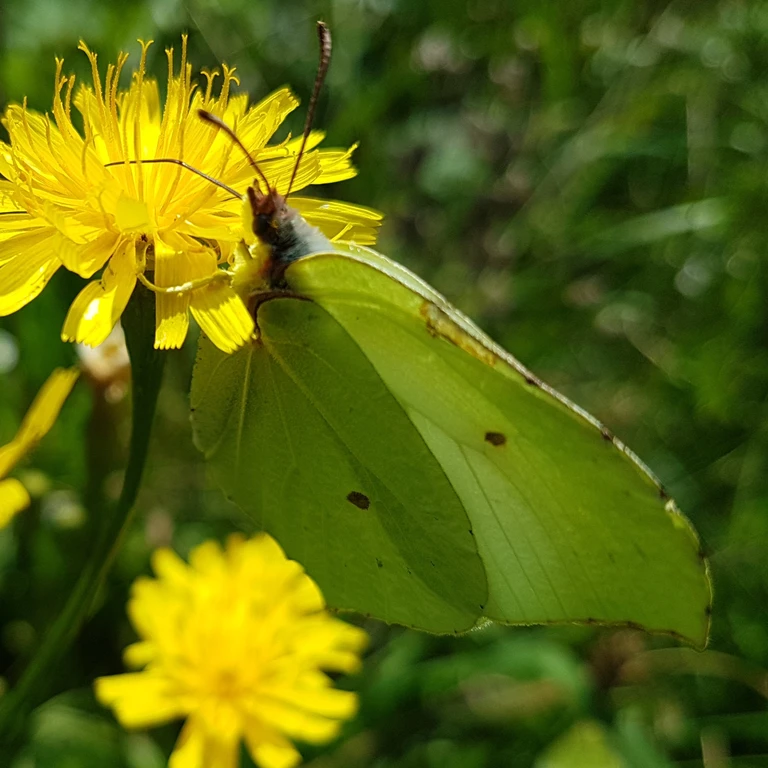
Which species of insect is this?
Gonepteryx rhamni
